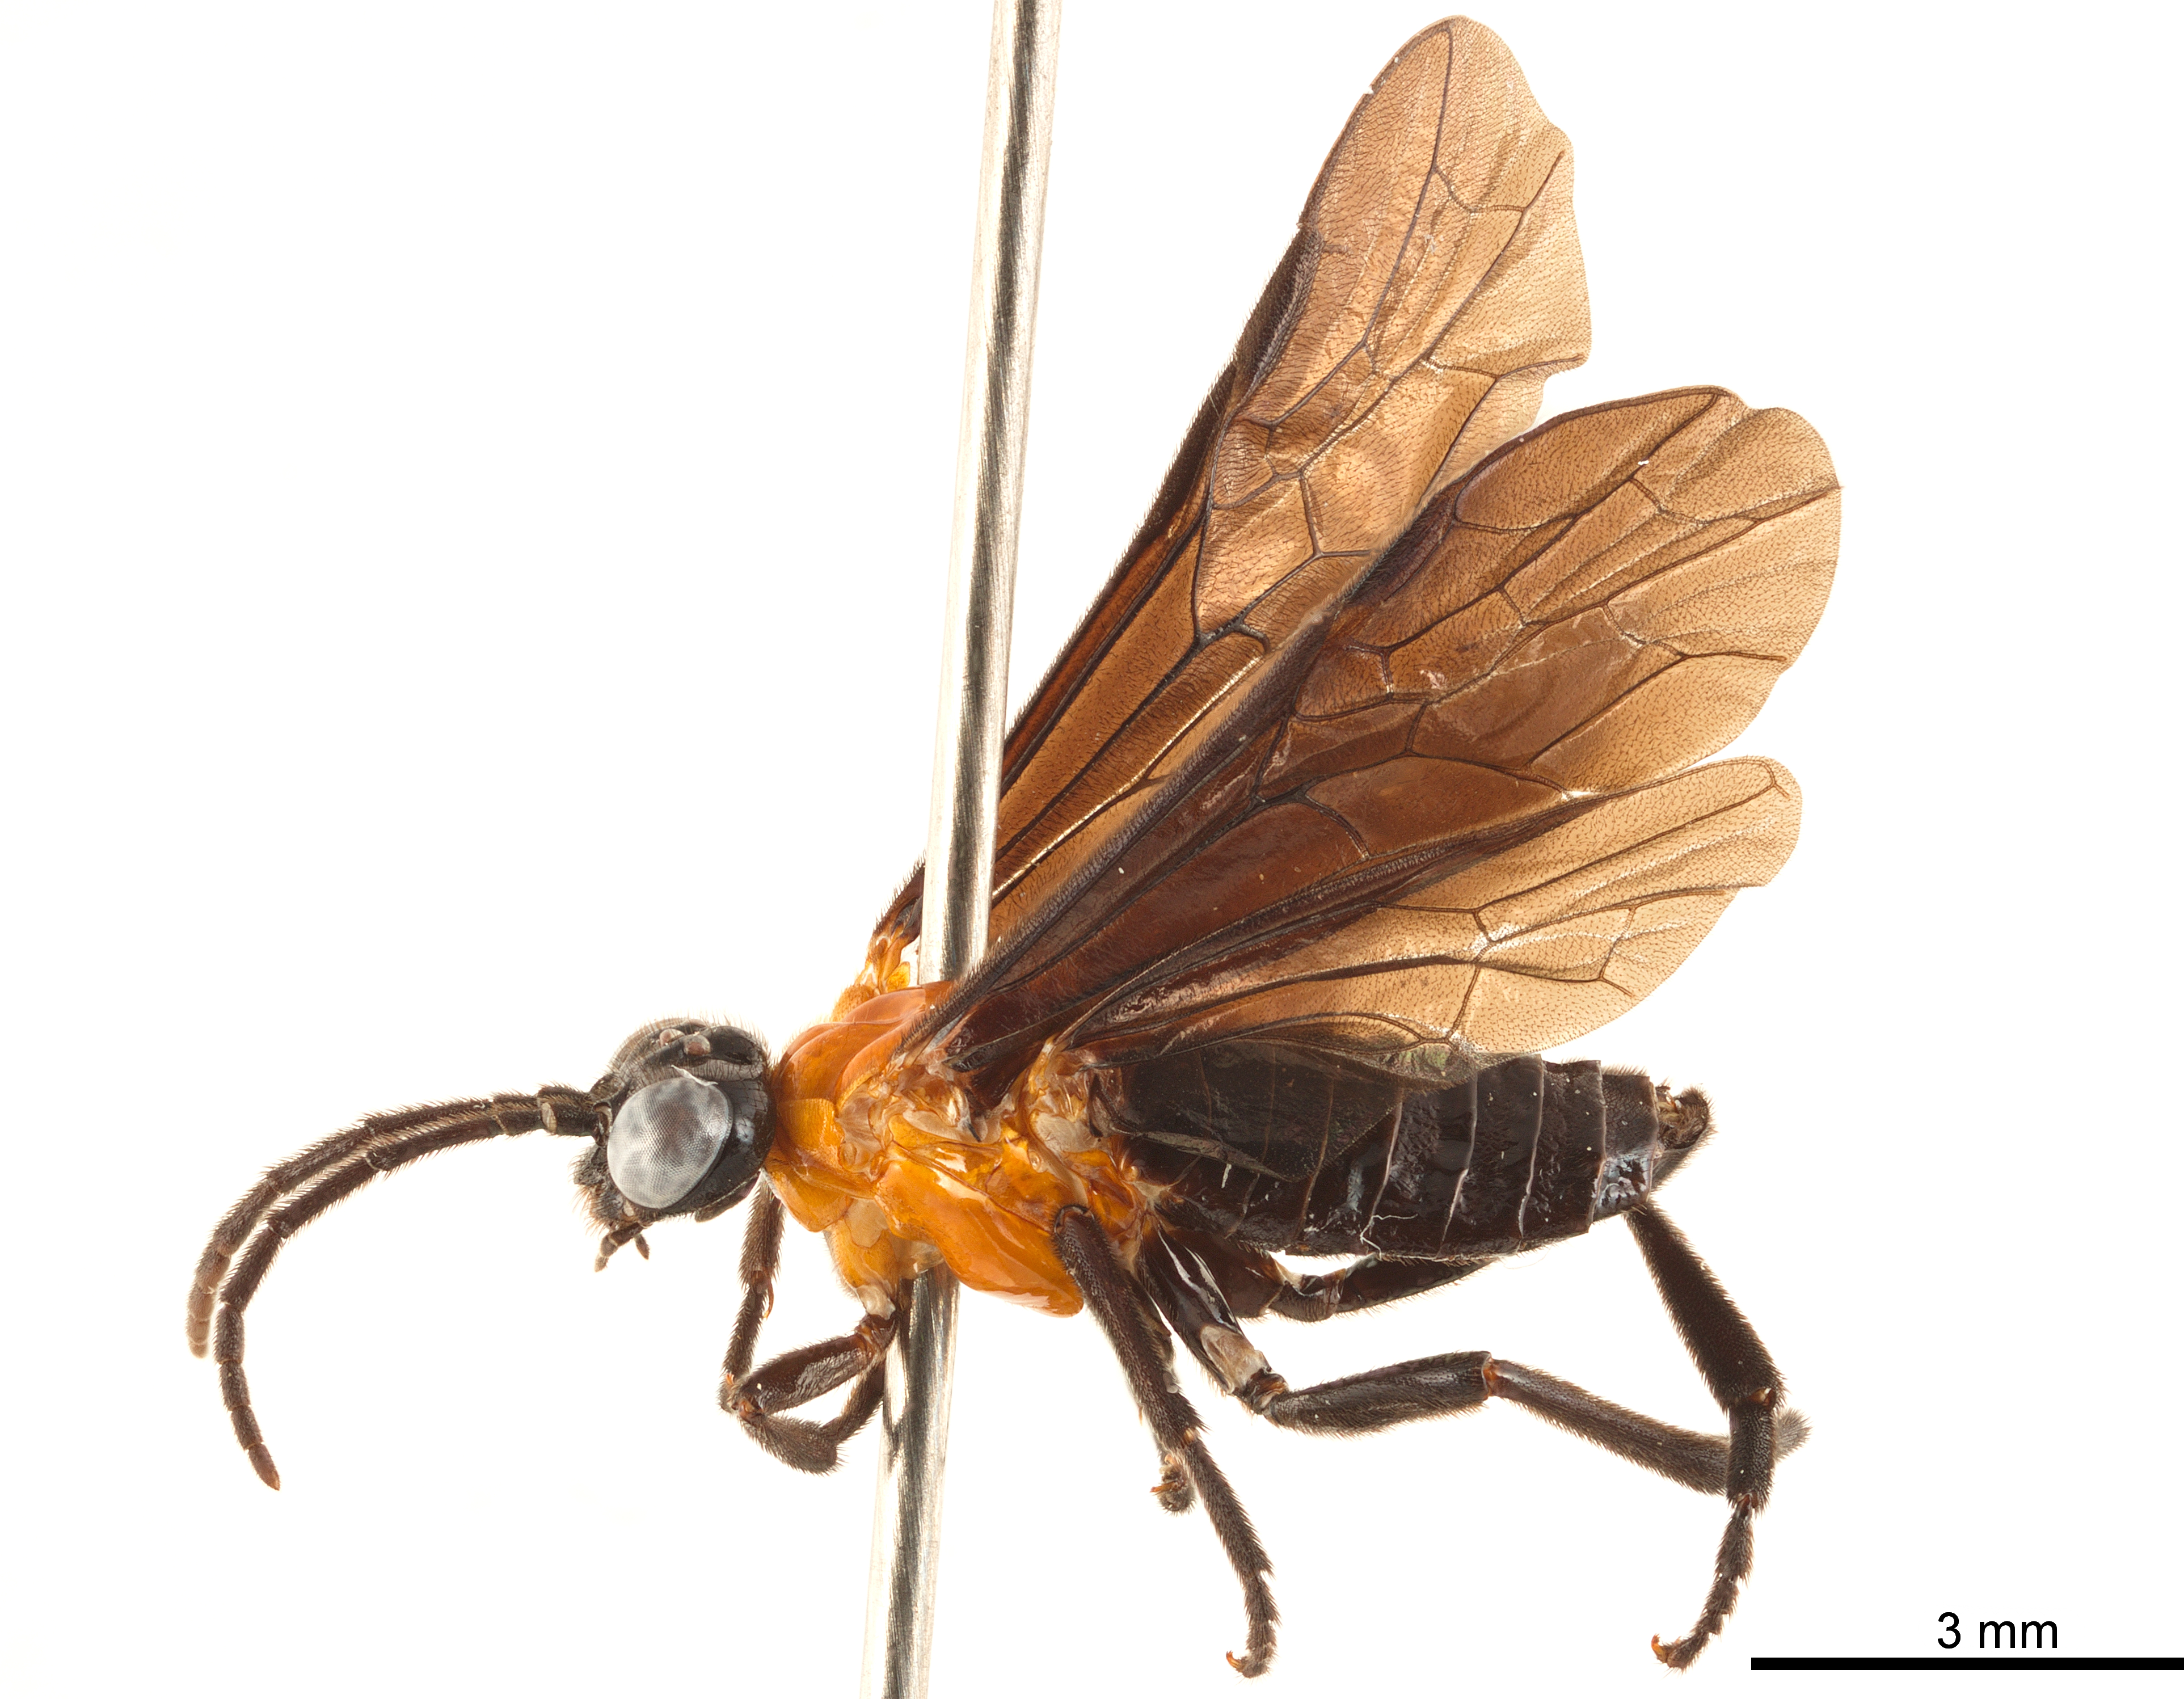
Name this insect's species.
Meliniola punctata
